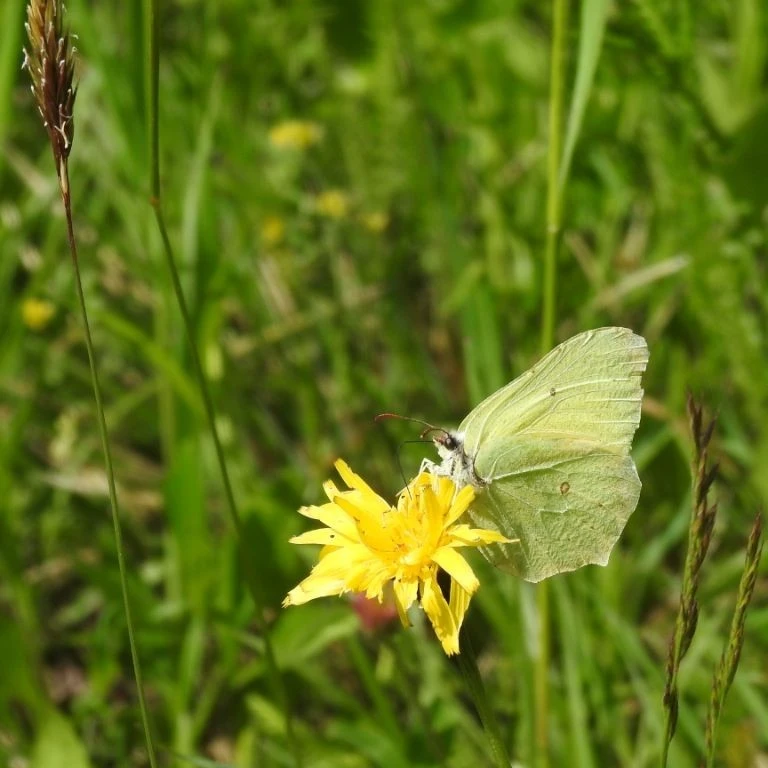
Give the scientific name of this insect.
Gonepteryx rhamni
